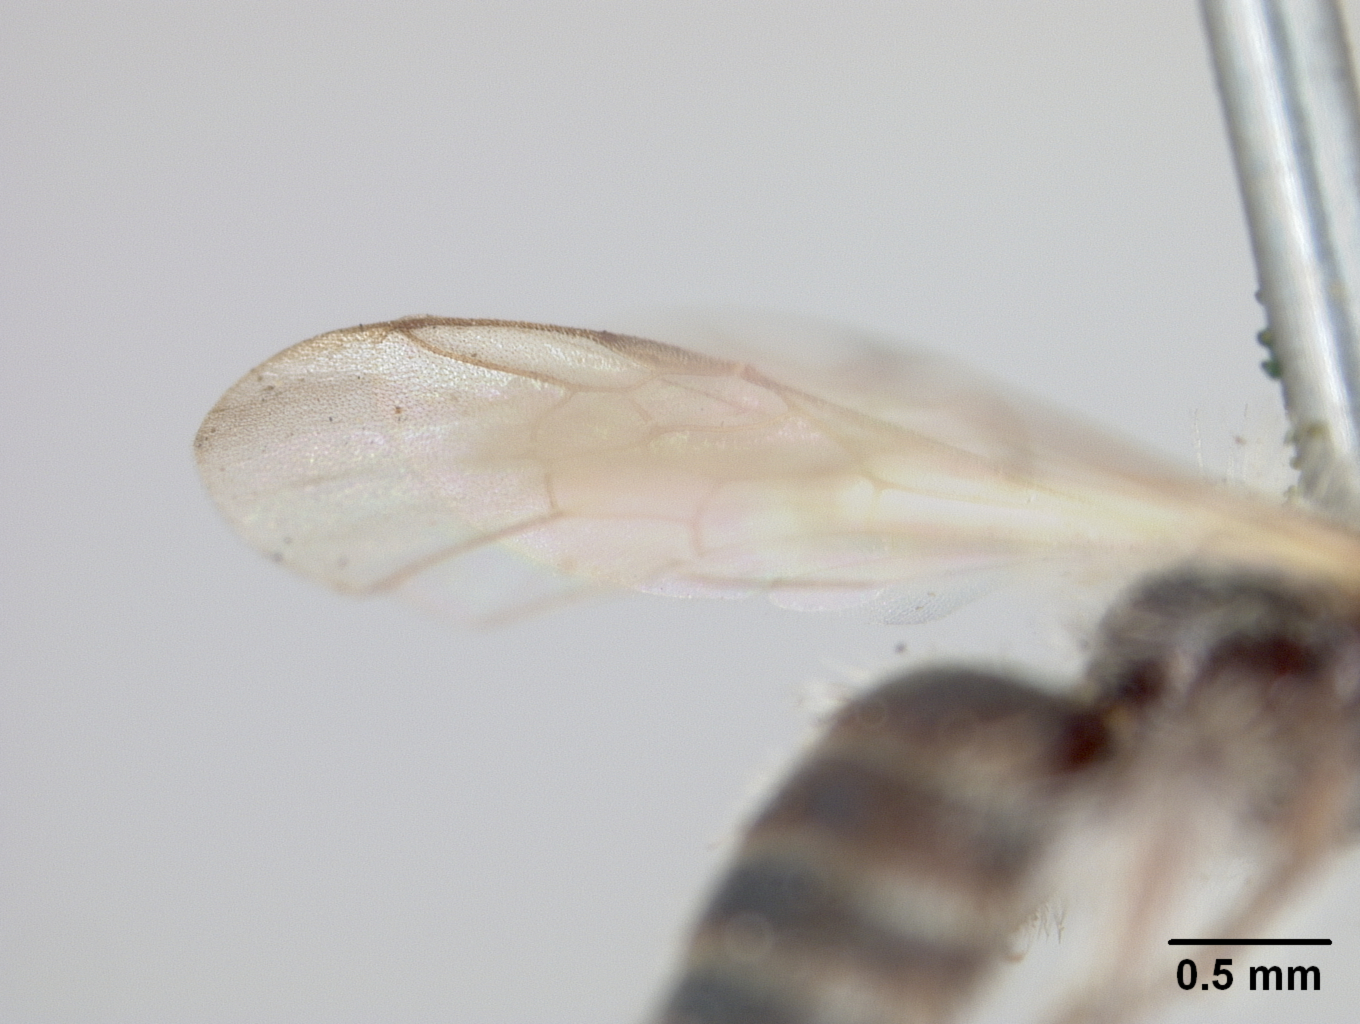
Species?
Halictoides viridescens
